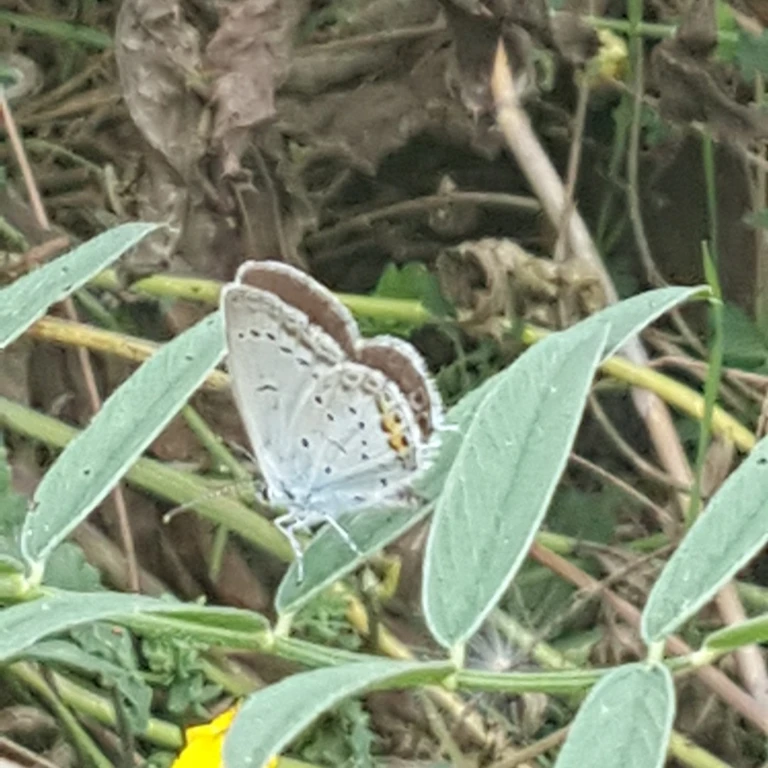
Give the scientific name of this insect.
Cupido argiades (also Elkalyce argiades)
